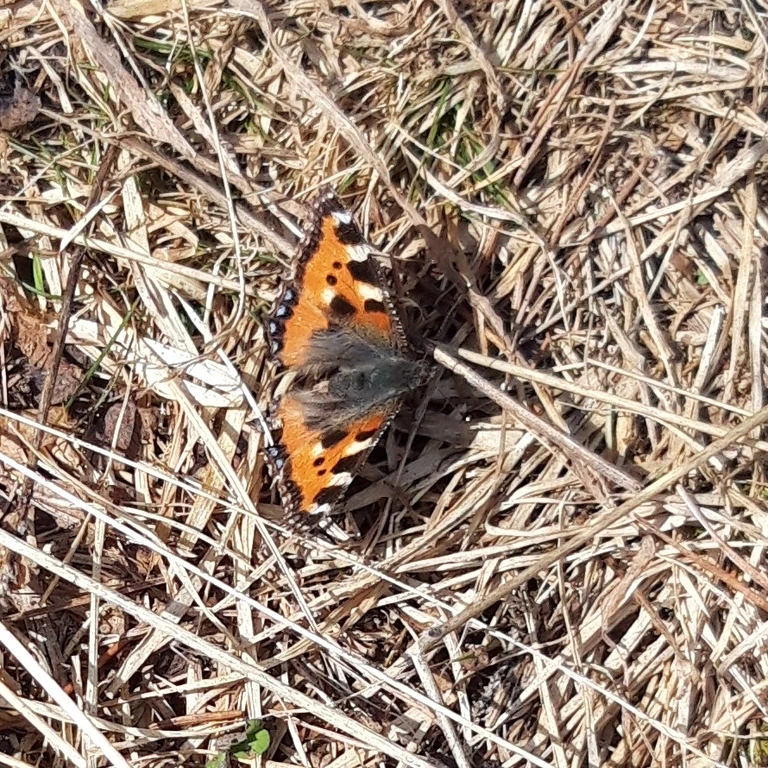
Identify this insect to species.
Aglais urticae
